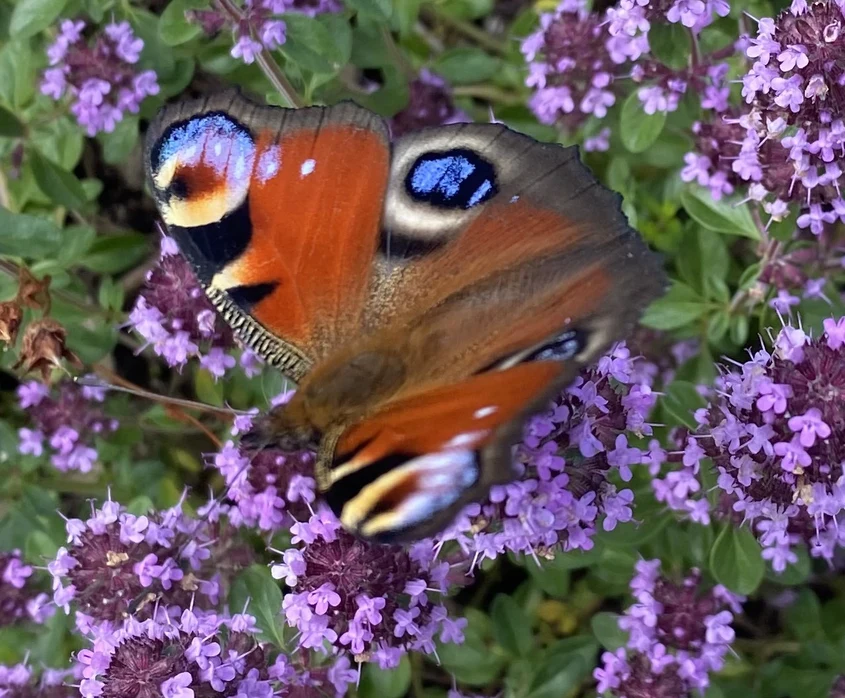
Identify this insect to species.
Aglais io
